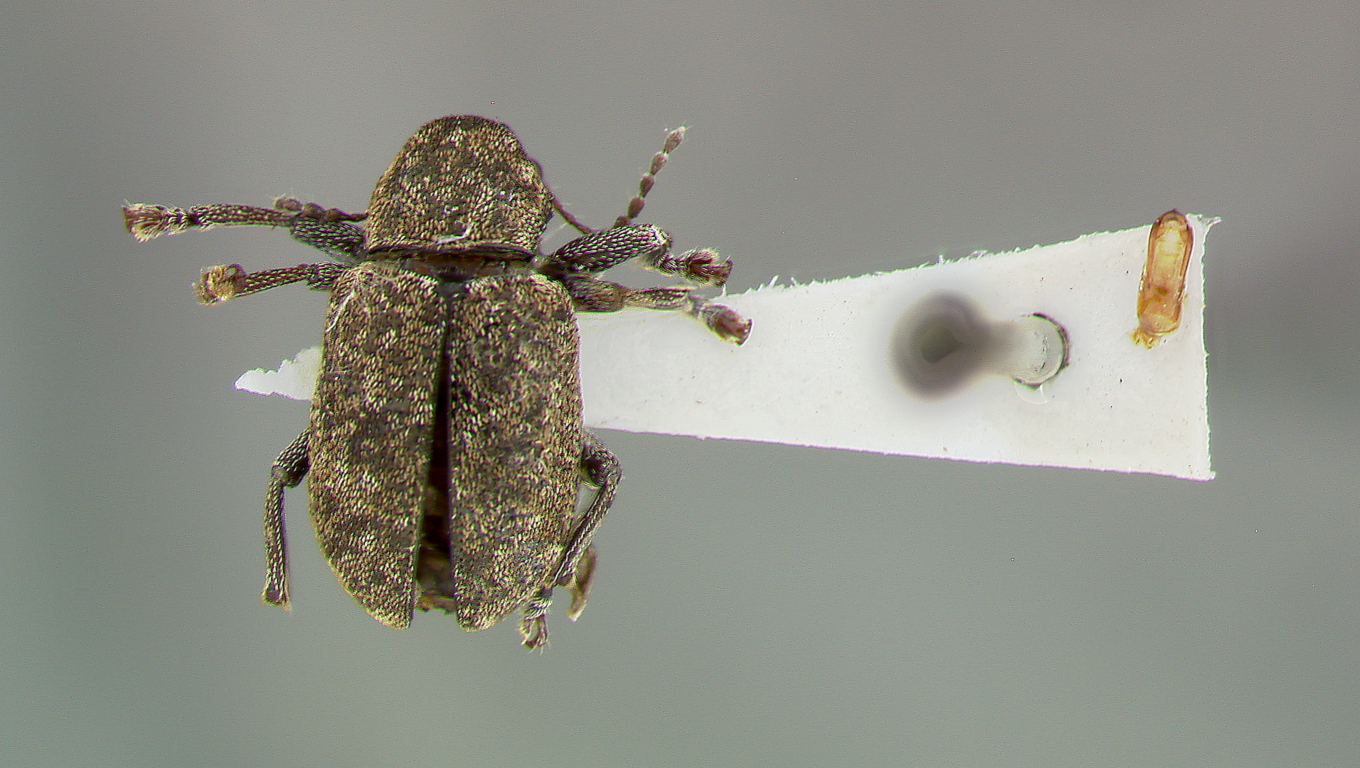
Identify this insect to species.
Myochrous paulus
